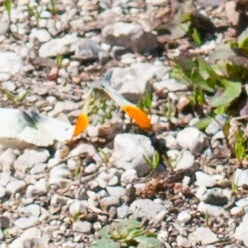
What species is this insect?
Anthocharis cardamines
